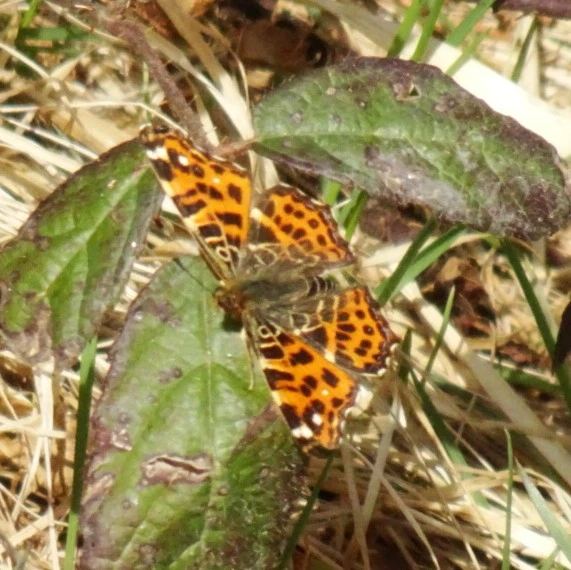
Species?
Araschnia levana
